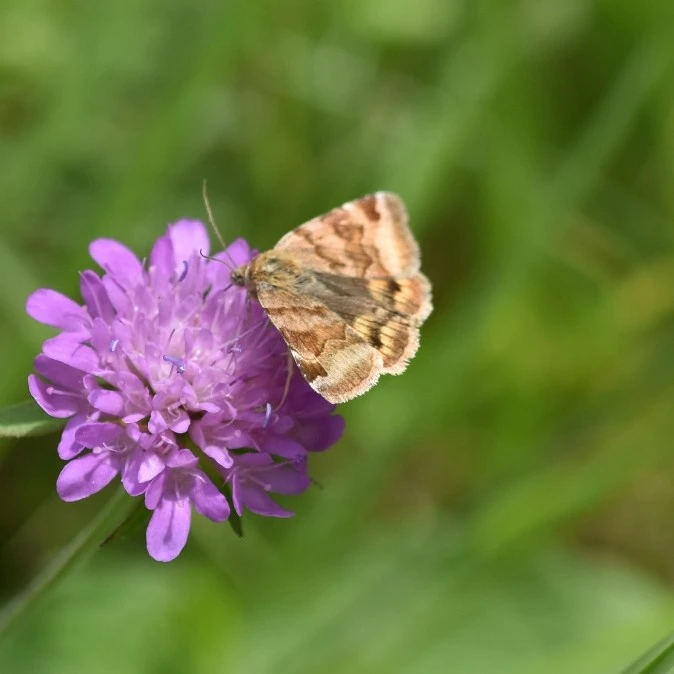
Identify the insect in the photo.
Euclidia glyphica
